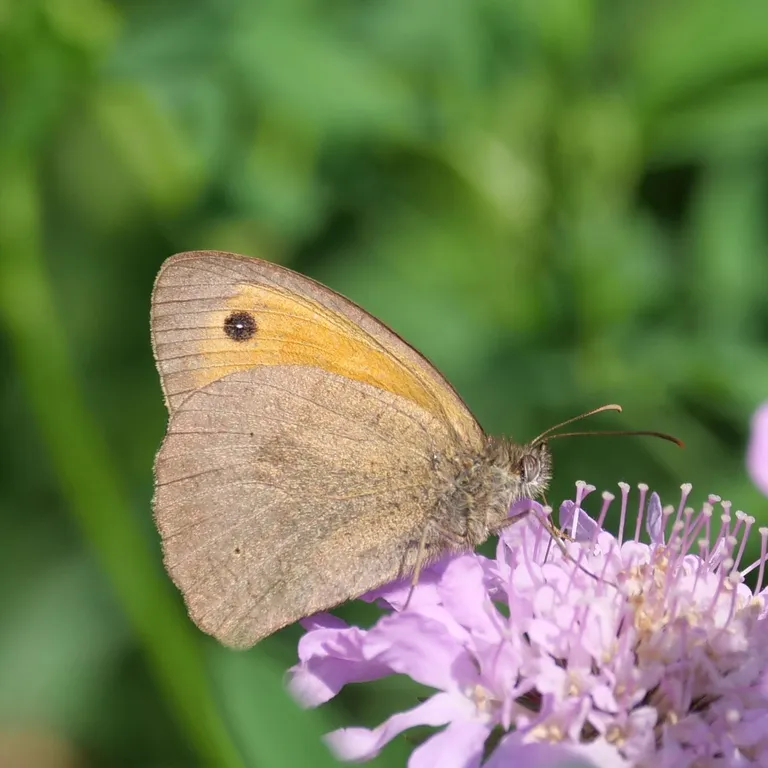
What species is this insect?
Maniola jurtina
